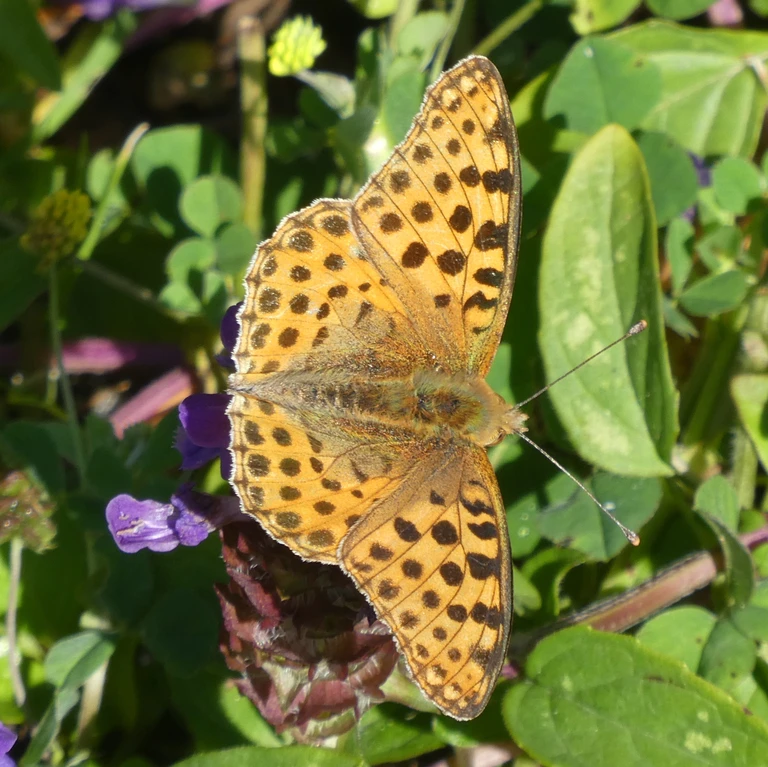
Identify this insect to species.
Issoria lathonia
